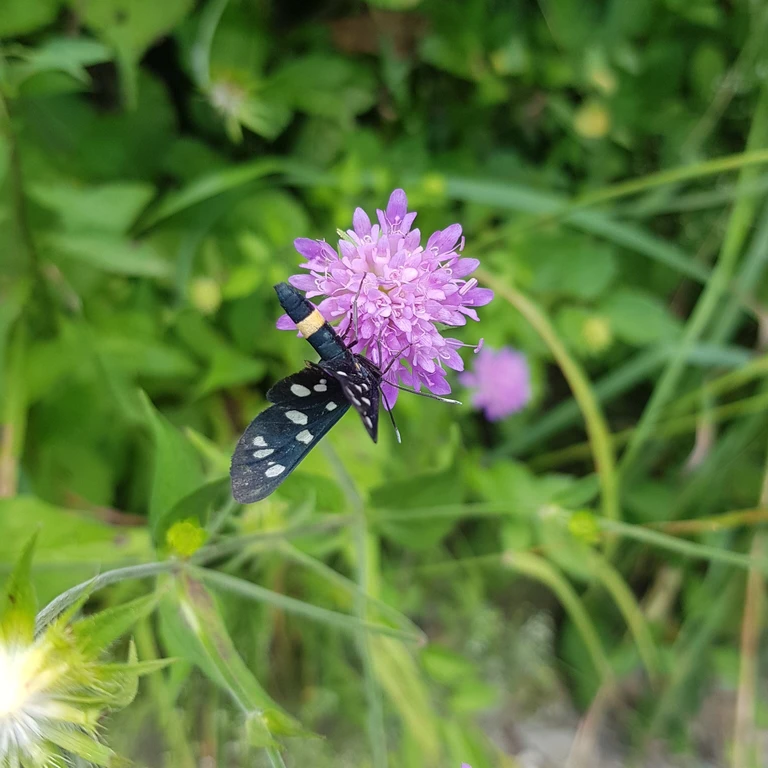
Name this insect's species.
Amata phegea
